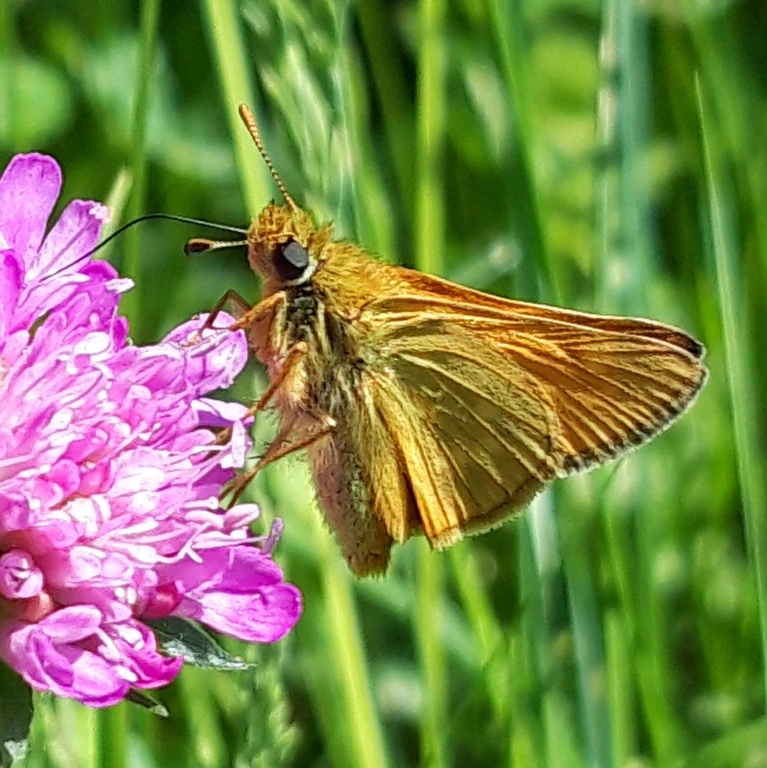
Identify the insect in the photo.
Ochlodes sylvanus (also Ochlodes venata)
